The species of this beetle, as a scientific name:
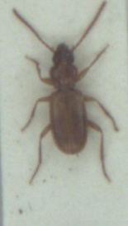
Trechoblemus micros
